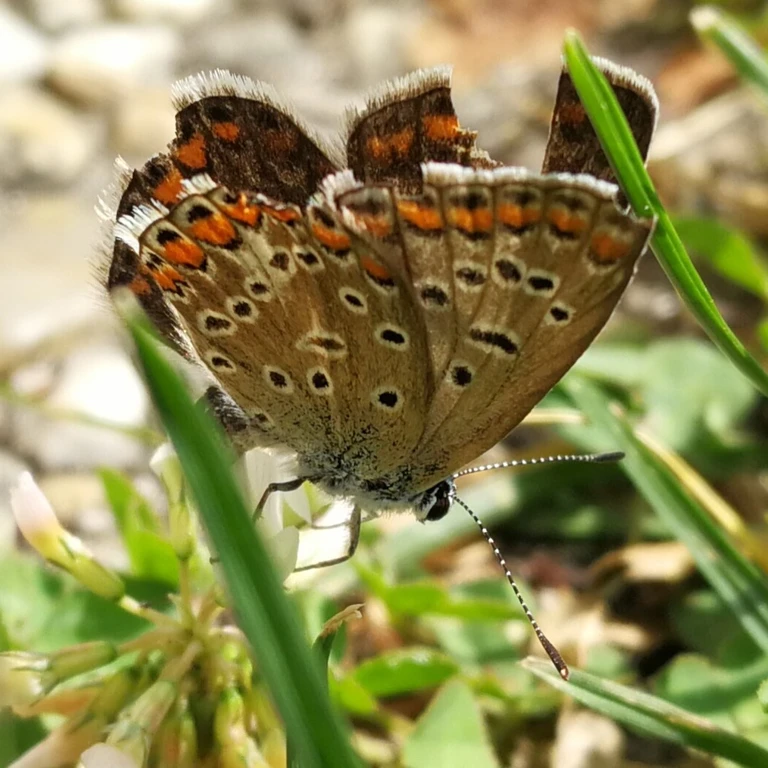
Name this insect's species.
Polyommatus icarus
